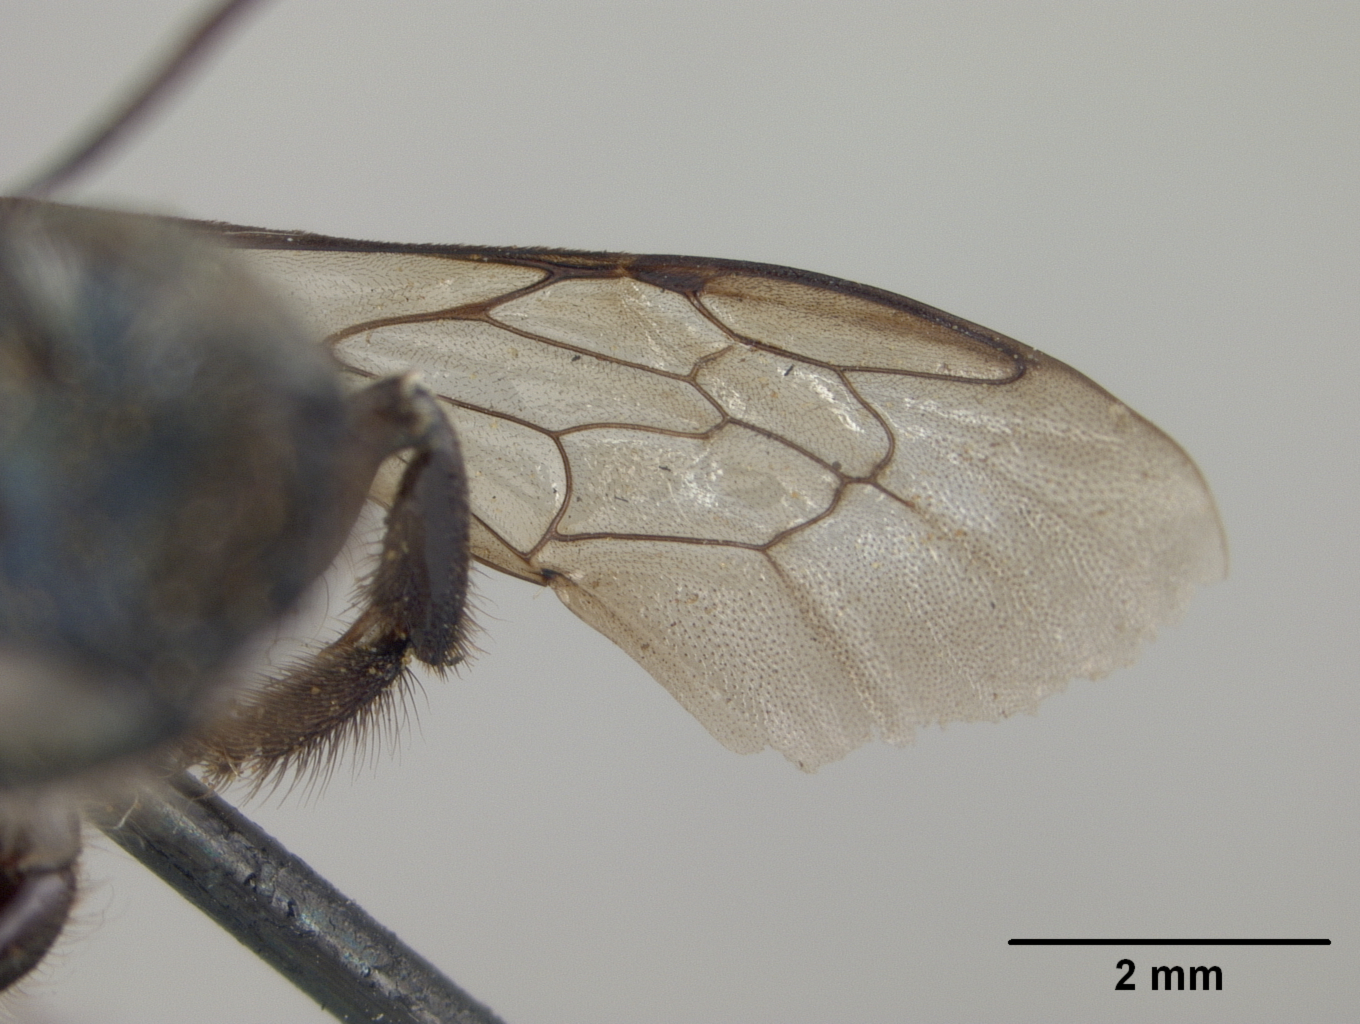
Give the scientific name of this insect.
Osmia felti
